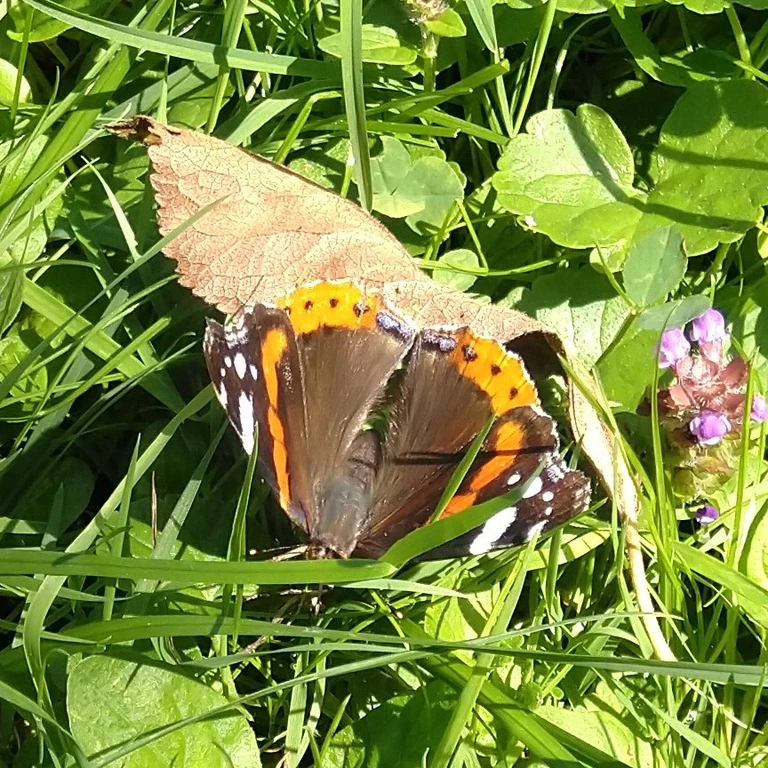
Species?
Vanessa atalanta
